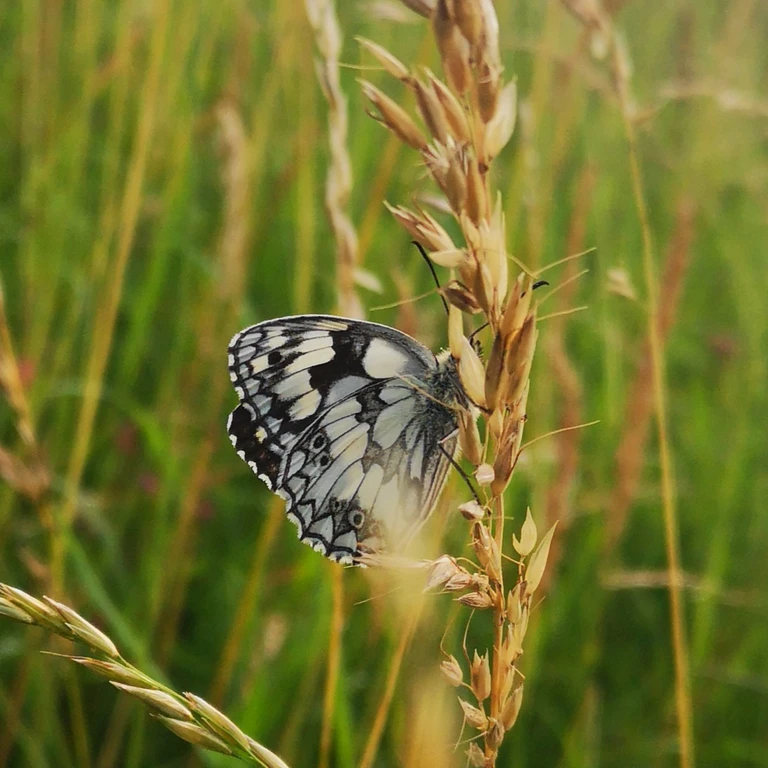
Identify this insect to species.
Melanargia galathea
